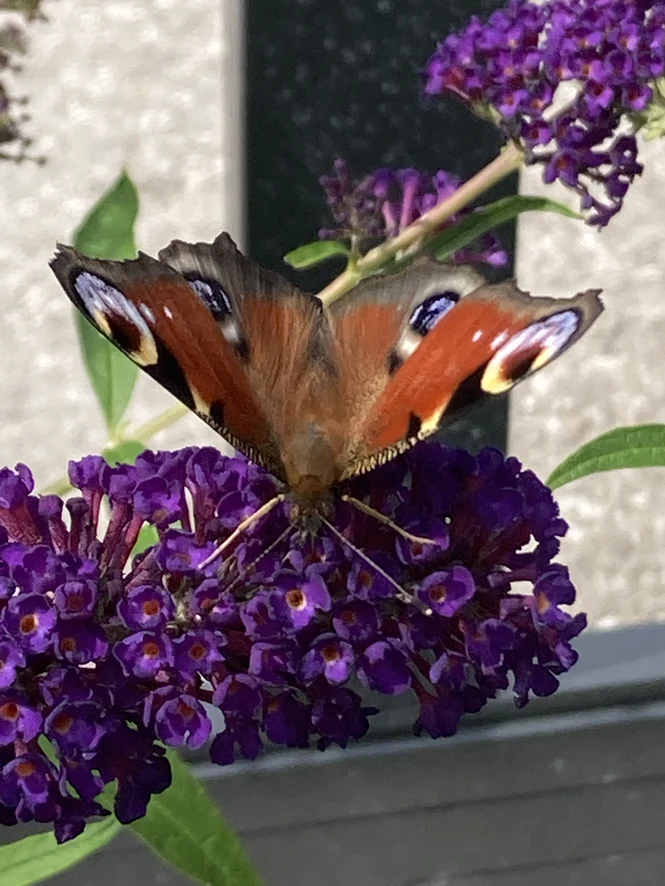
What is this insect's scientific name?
Aglais io
